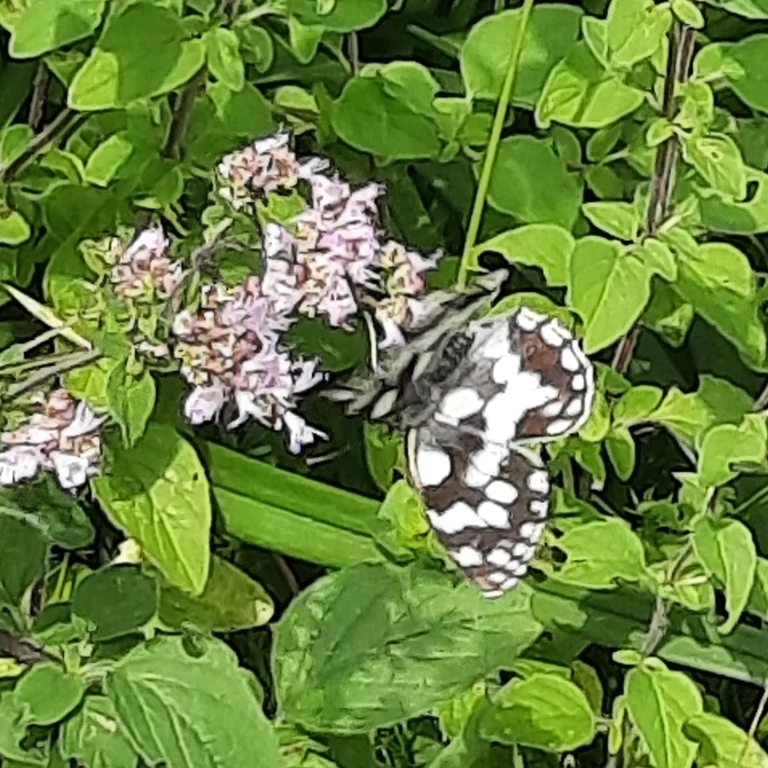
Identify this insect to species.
Melanargia galathea
